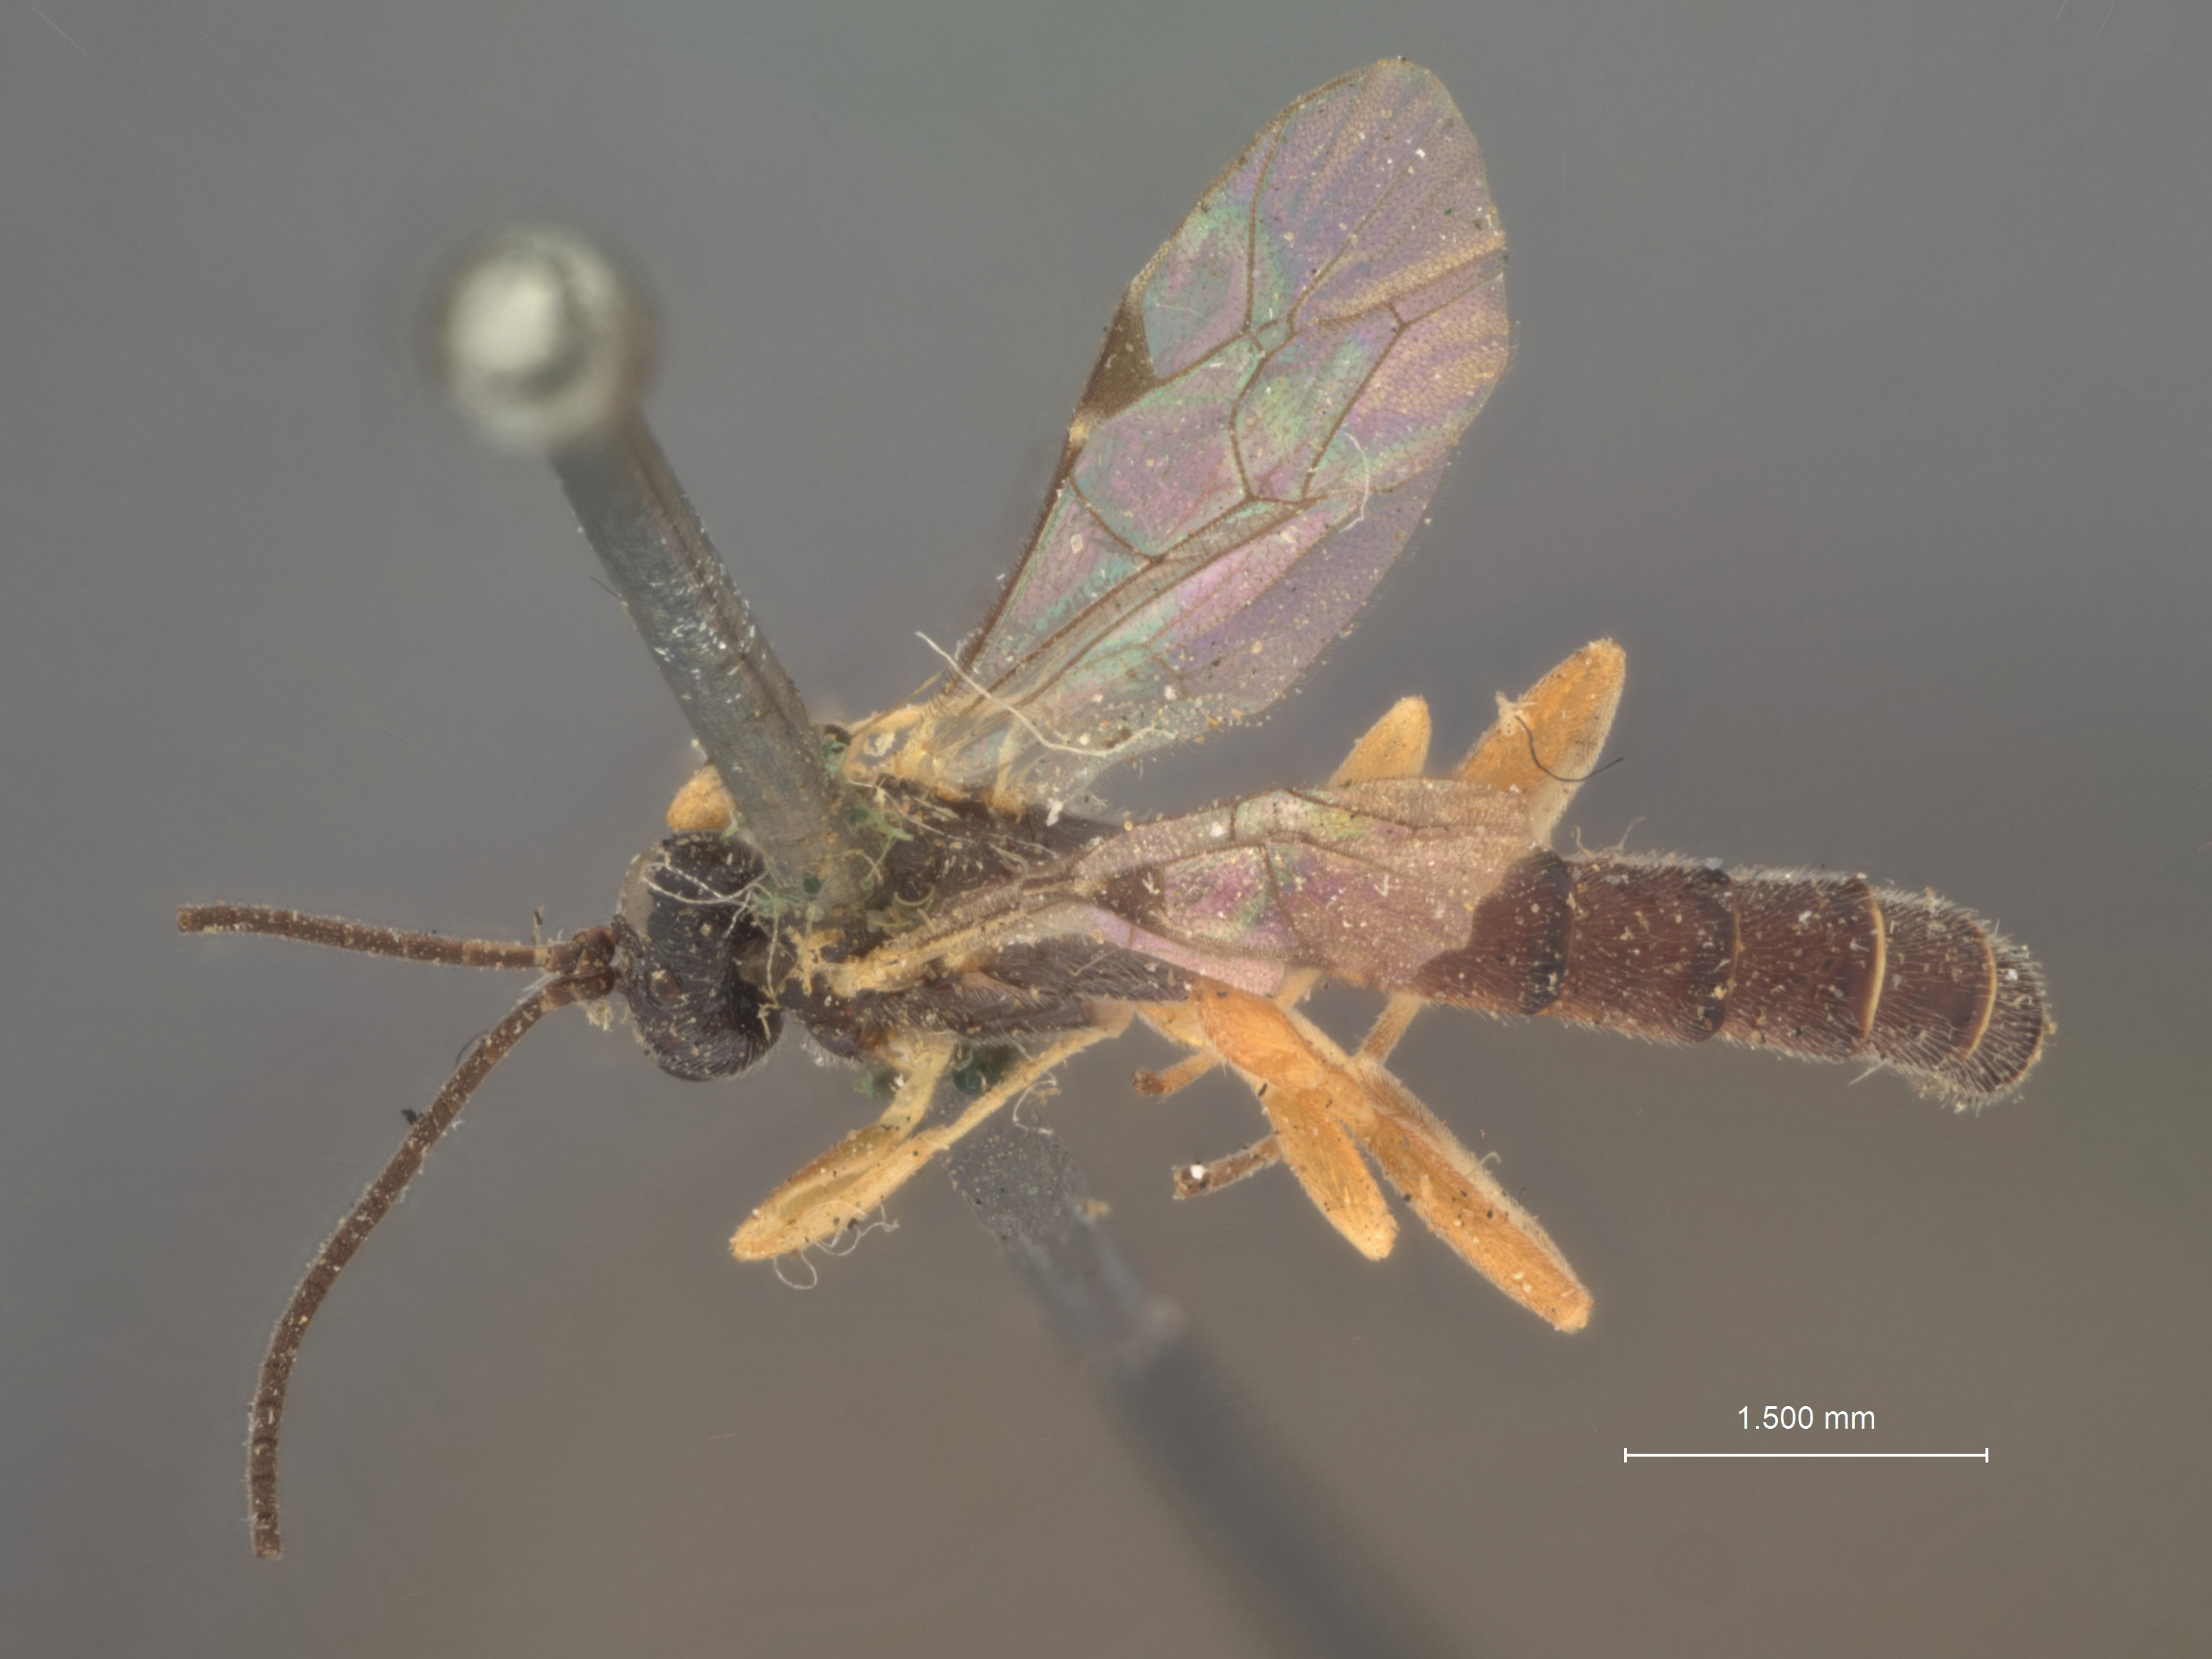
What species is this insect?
Pimpla aplopappi
